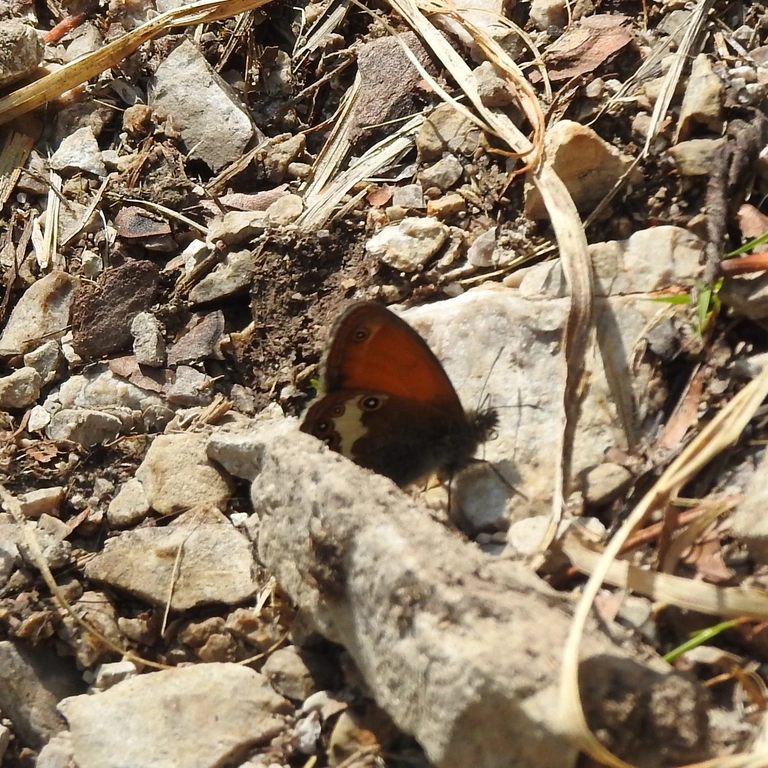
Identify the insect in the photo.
Coenonympha arcania
